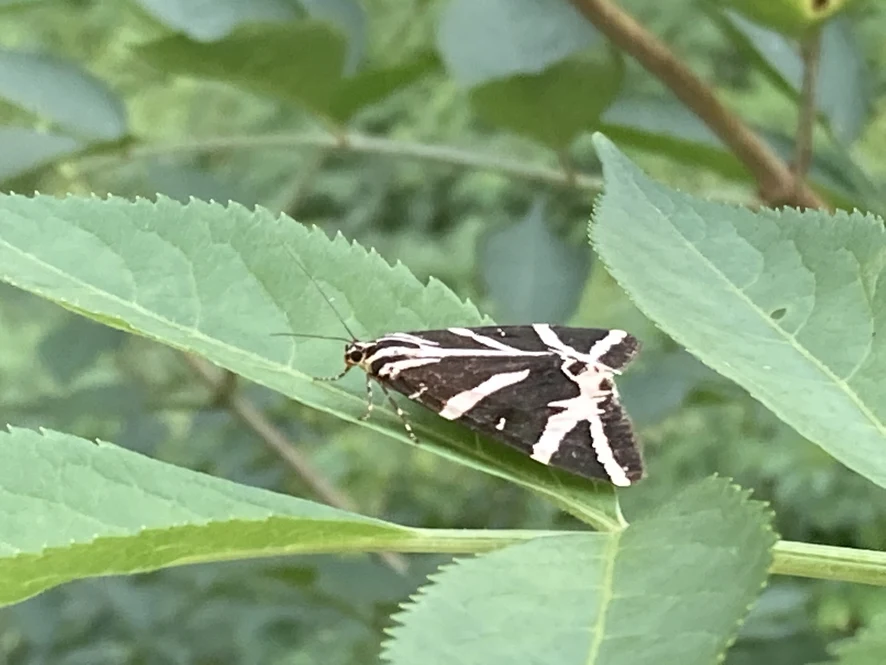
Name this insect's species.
Euplagia quadripunctaria
